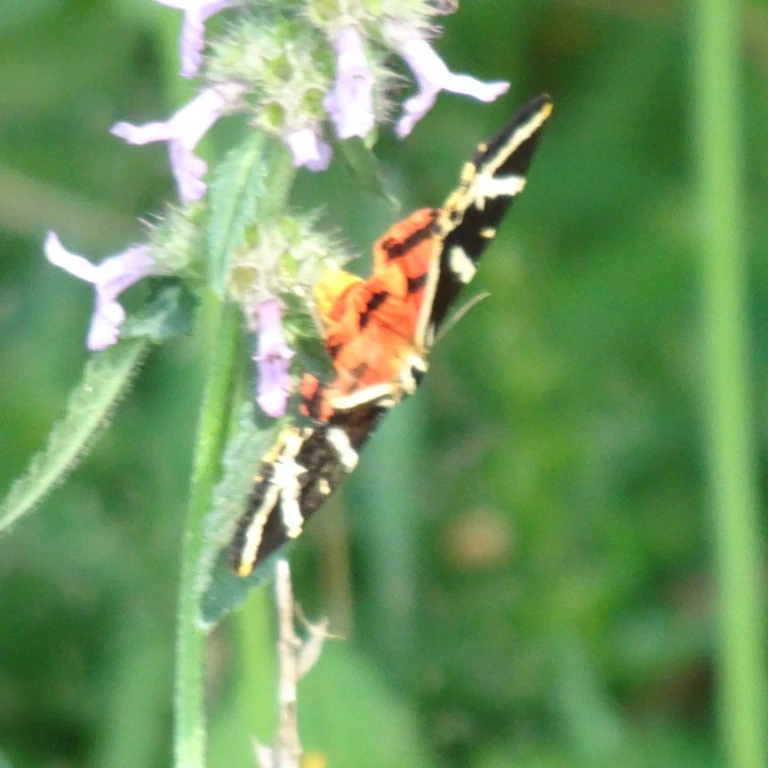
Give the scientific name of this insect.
Euplagia quadripunctaria
